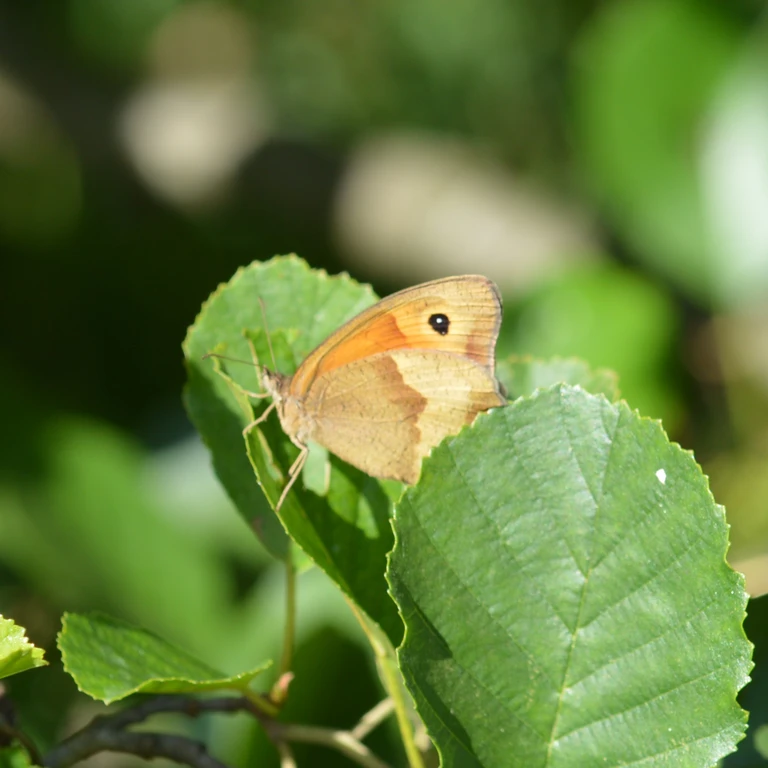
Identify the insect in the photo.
Maniola jurtina
